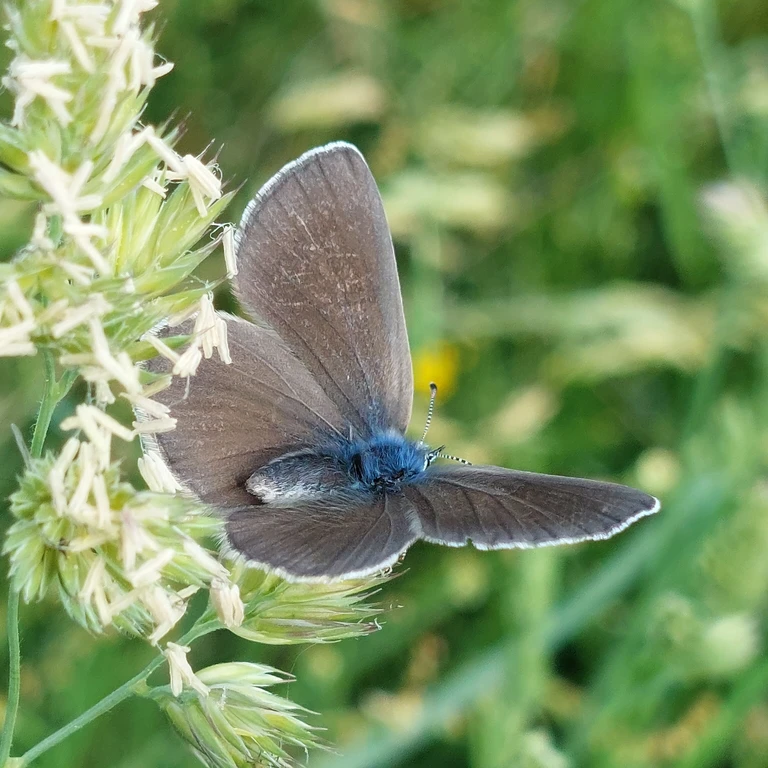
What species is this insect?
Glaucopsyche alexis
